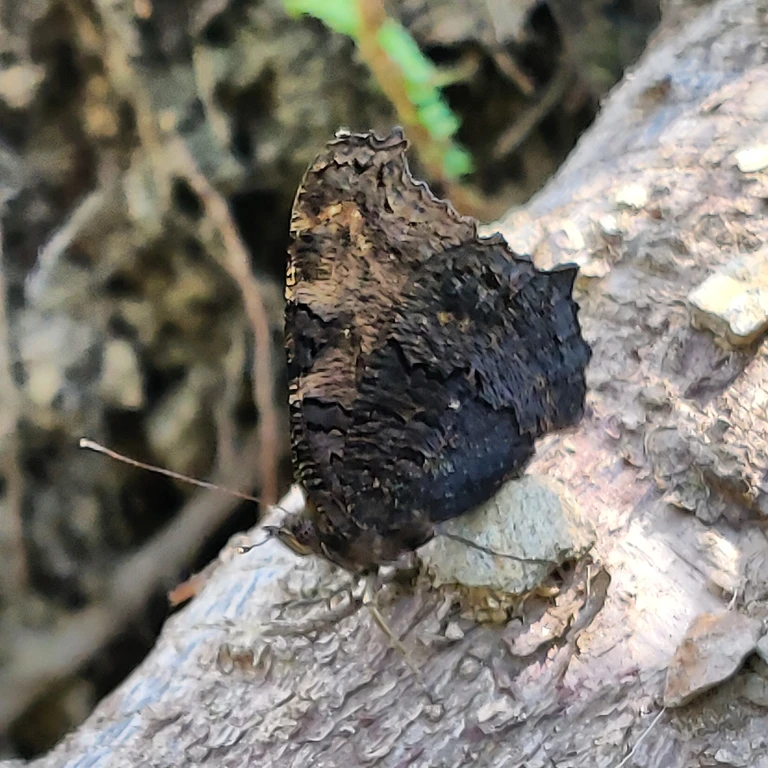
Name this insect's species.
Aglais io
